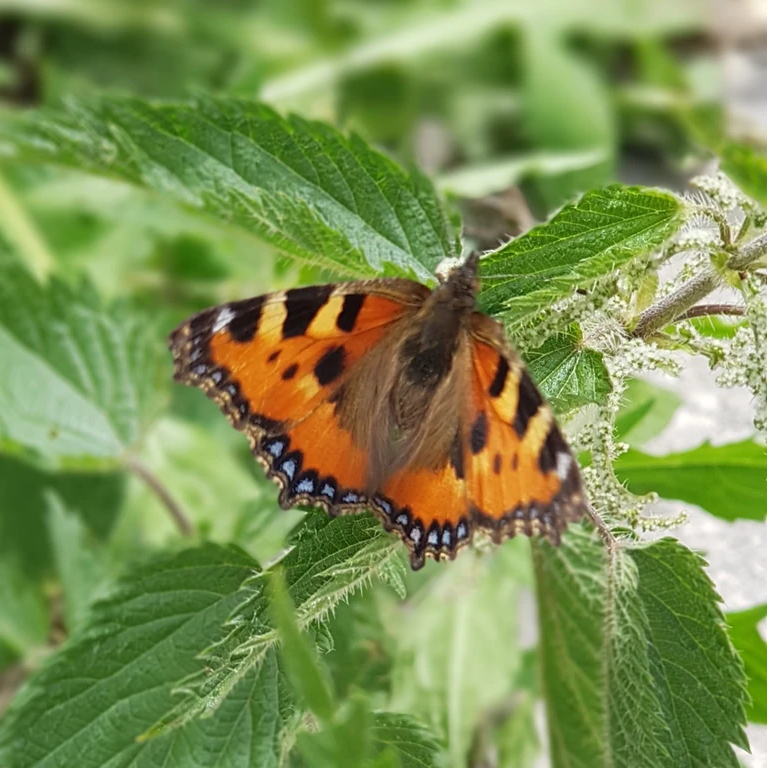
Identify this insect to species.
Aglais urticae
